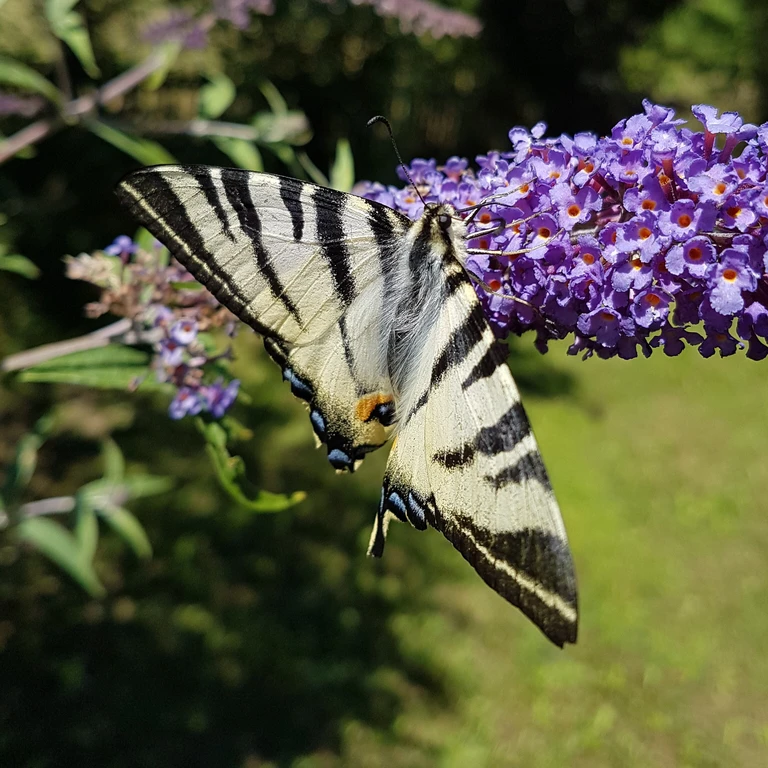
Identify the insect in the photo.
Iphiclides podalirius
